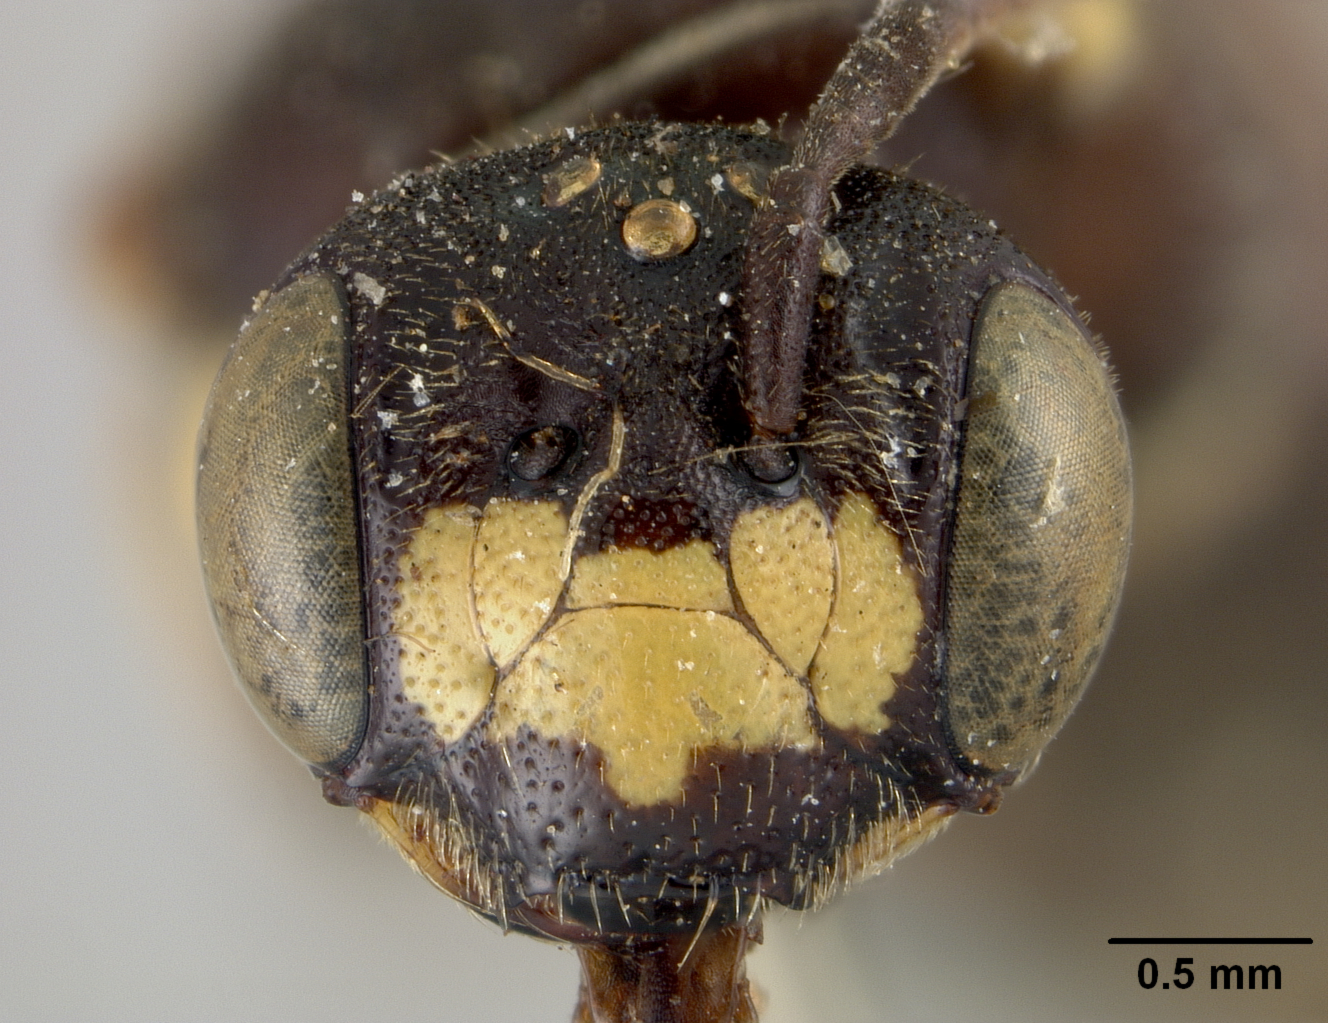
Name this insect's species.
Calliopsis tricolor
